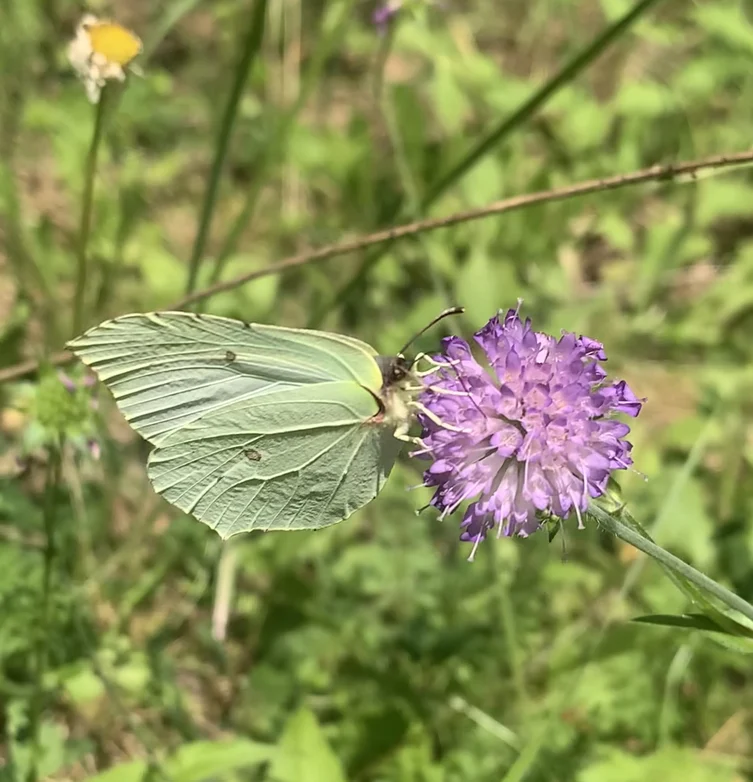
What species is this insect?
Gonepteryx rhamni
